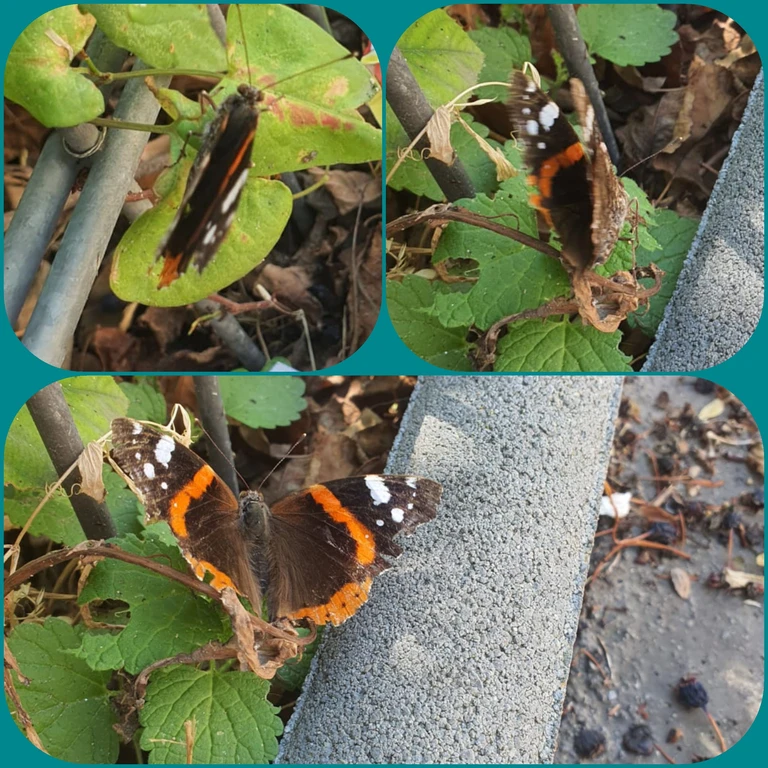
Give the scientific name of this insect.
Vanessa atalanta
